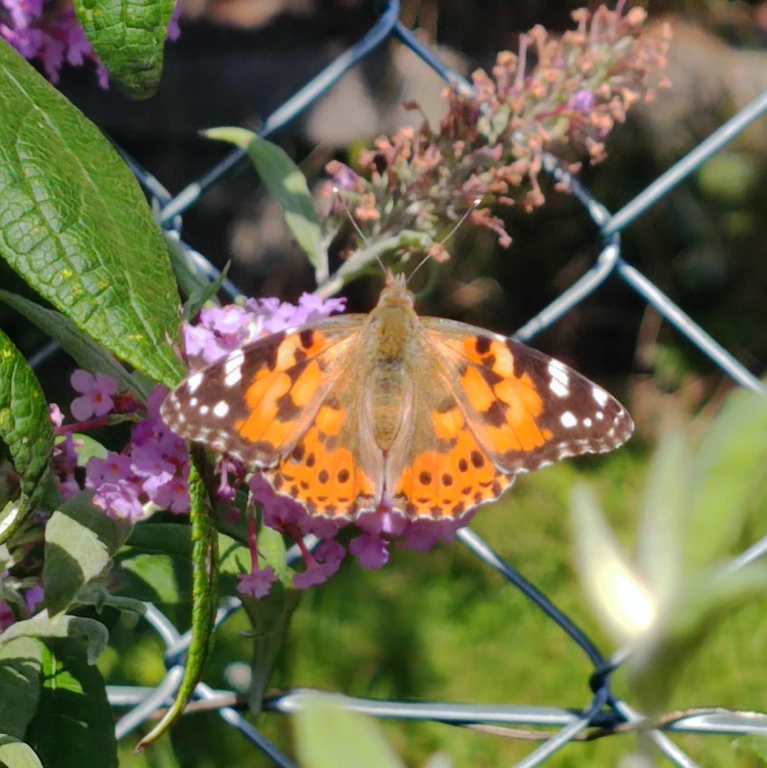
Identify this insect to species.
Vanessa cardui
